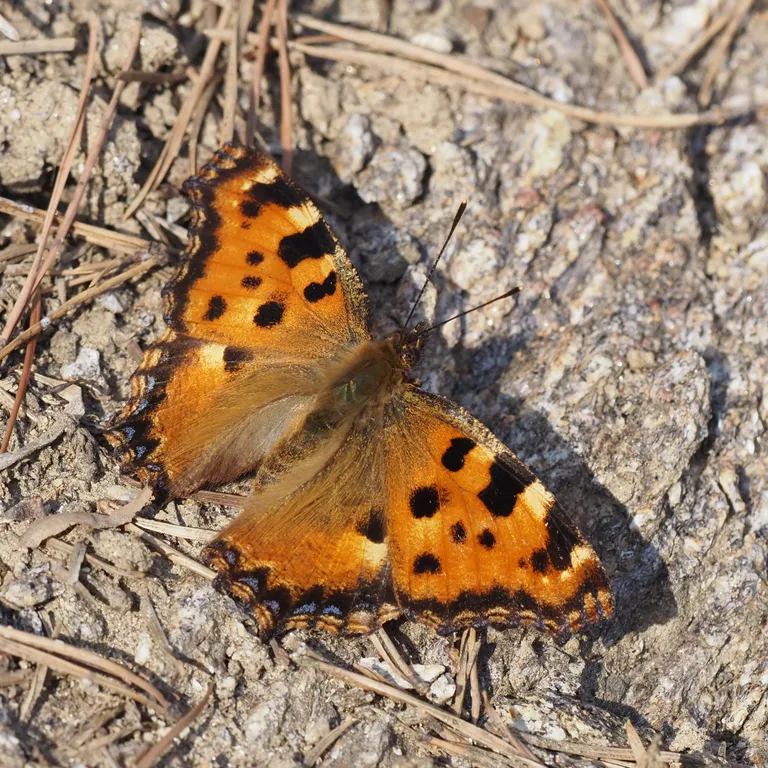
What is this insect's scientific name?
Nymphalis polychloros
